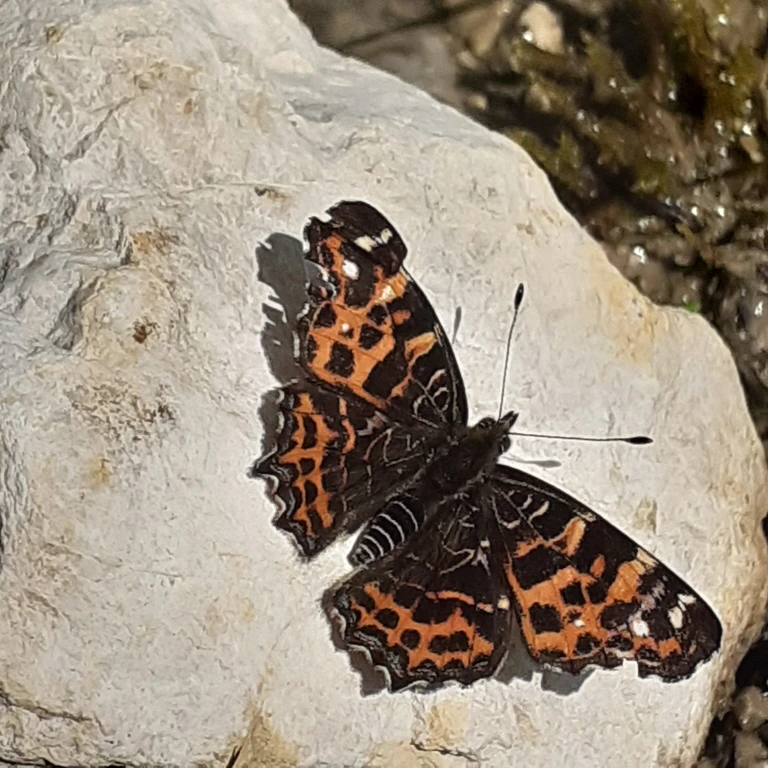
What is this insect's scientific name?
Araschnia levana
